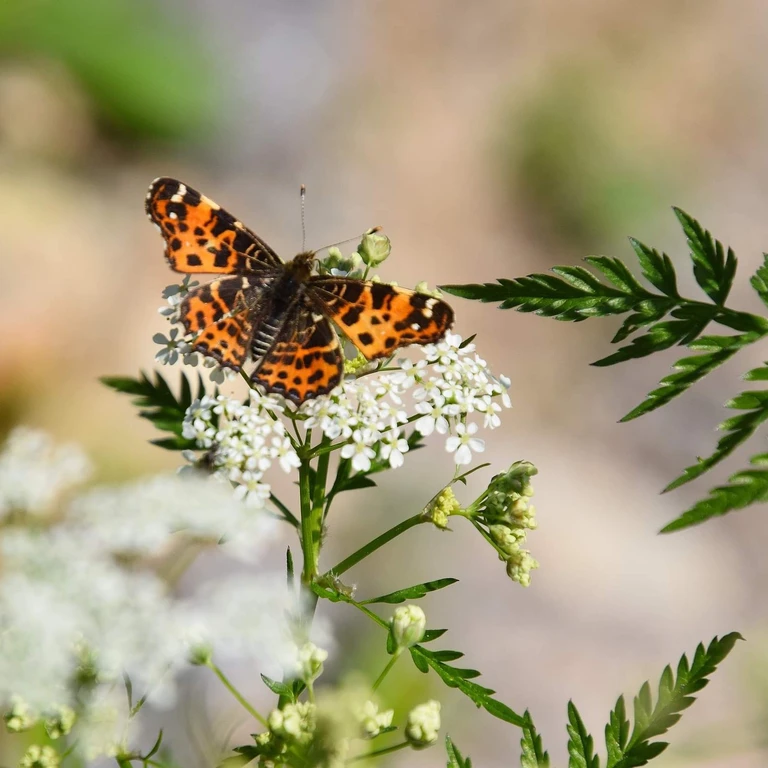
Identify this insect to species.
Araschnia levana
